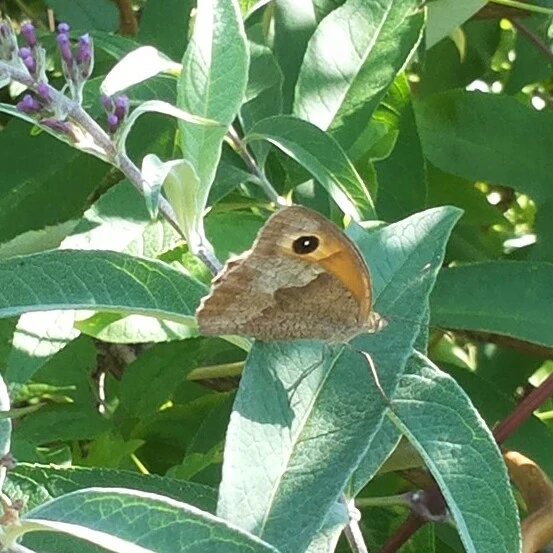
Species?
Maniola jurtina
